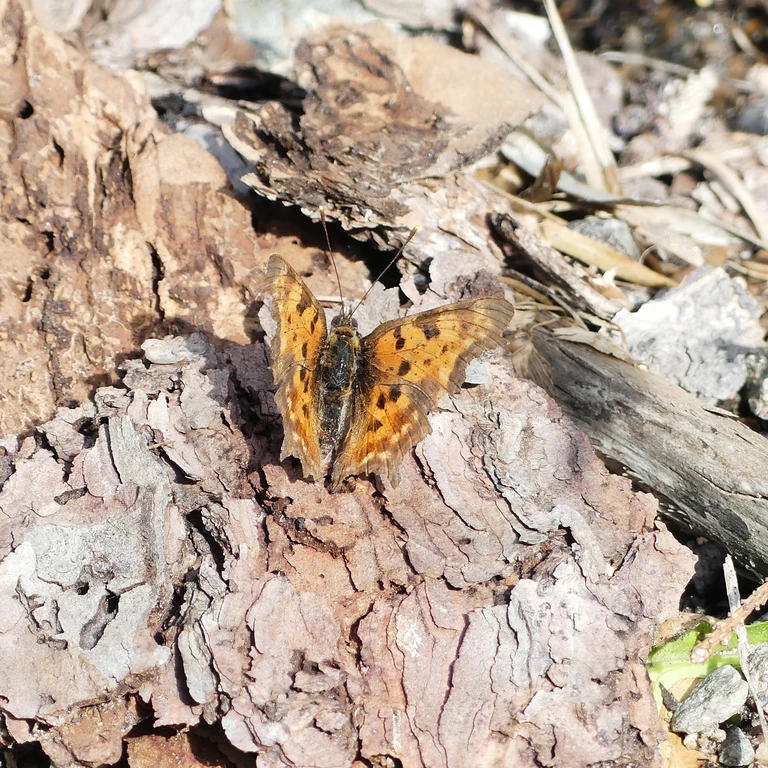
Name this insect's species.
Polygonia c-album
